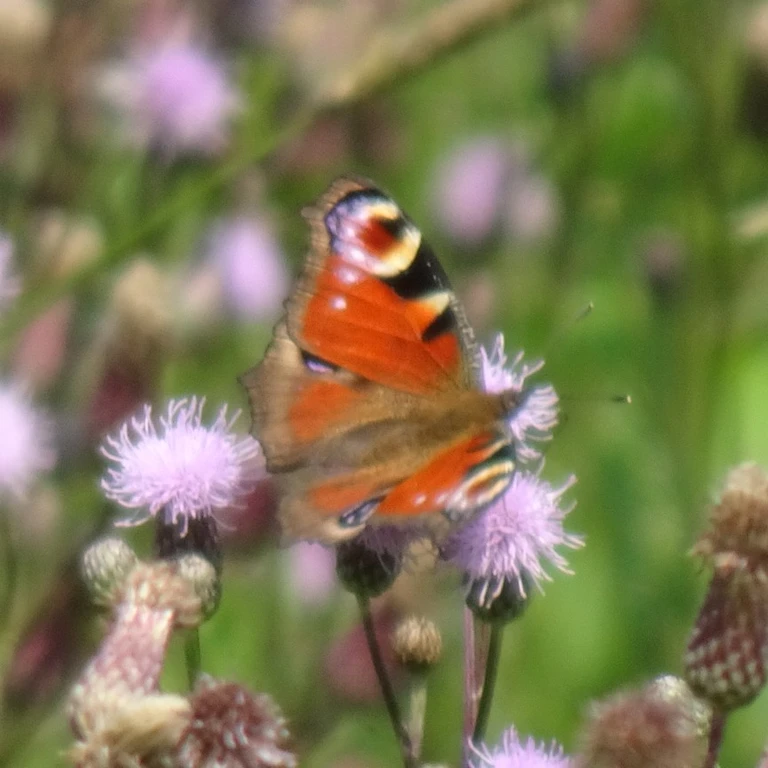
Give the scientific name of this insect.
Aglais io
